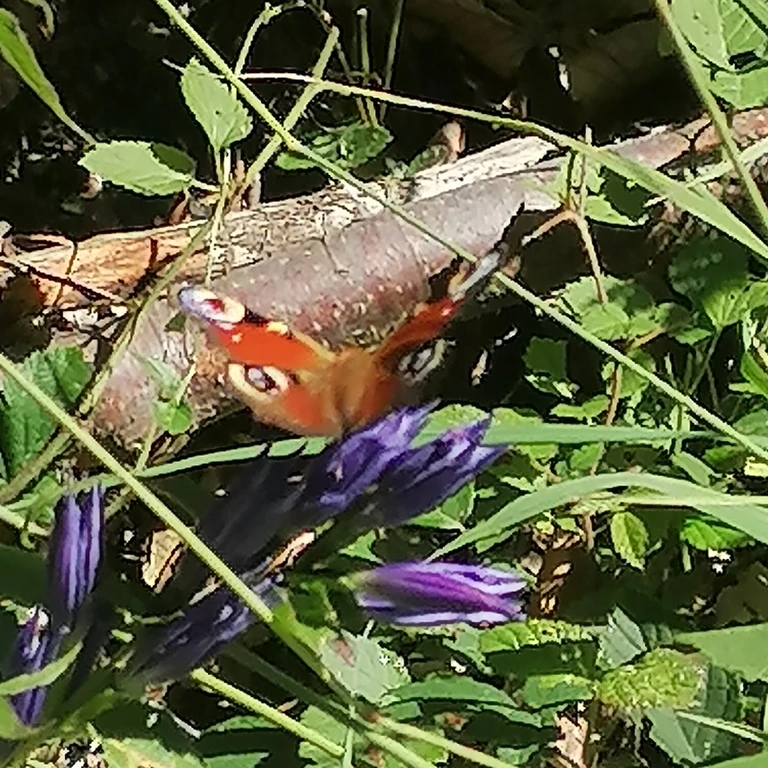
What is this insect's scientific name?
Aglais io
